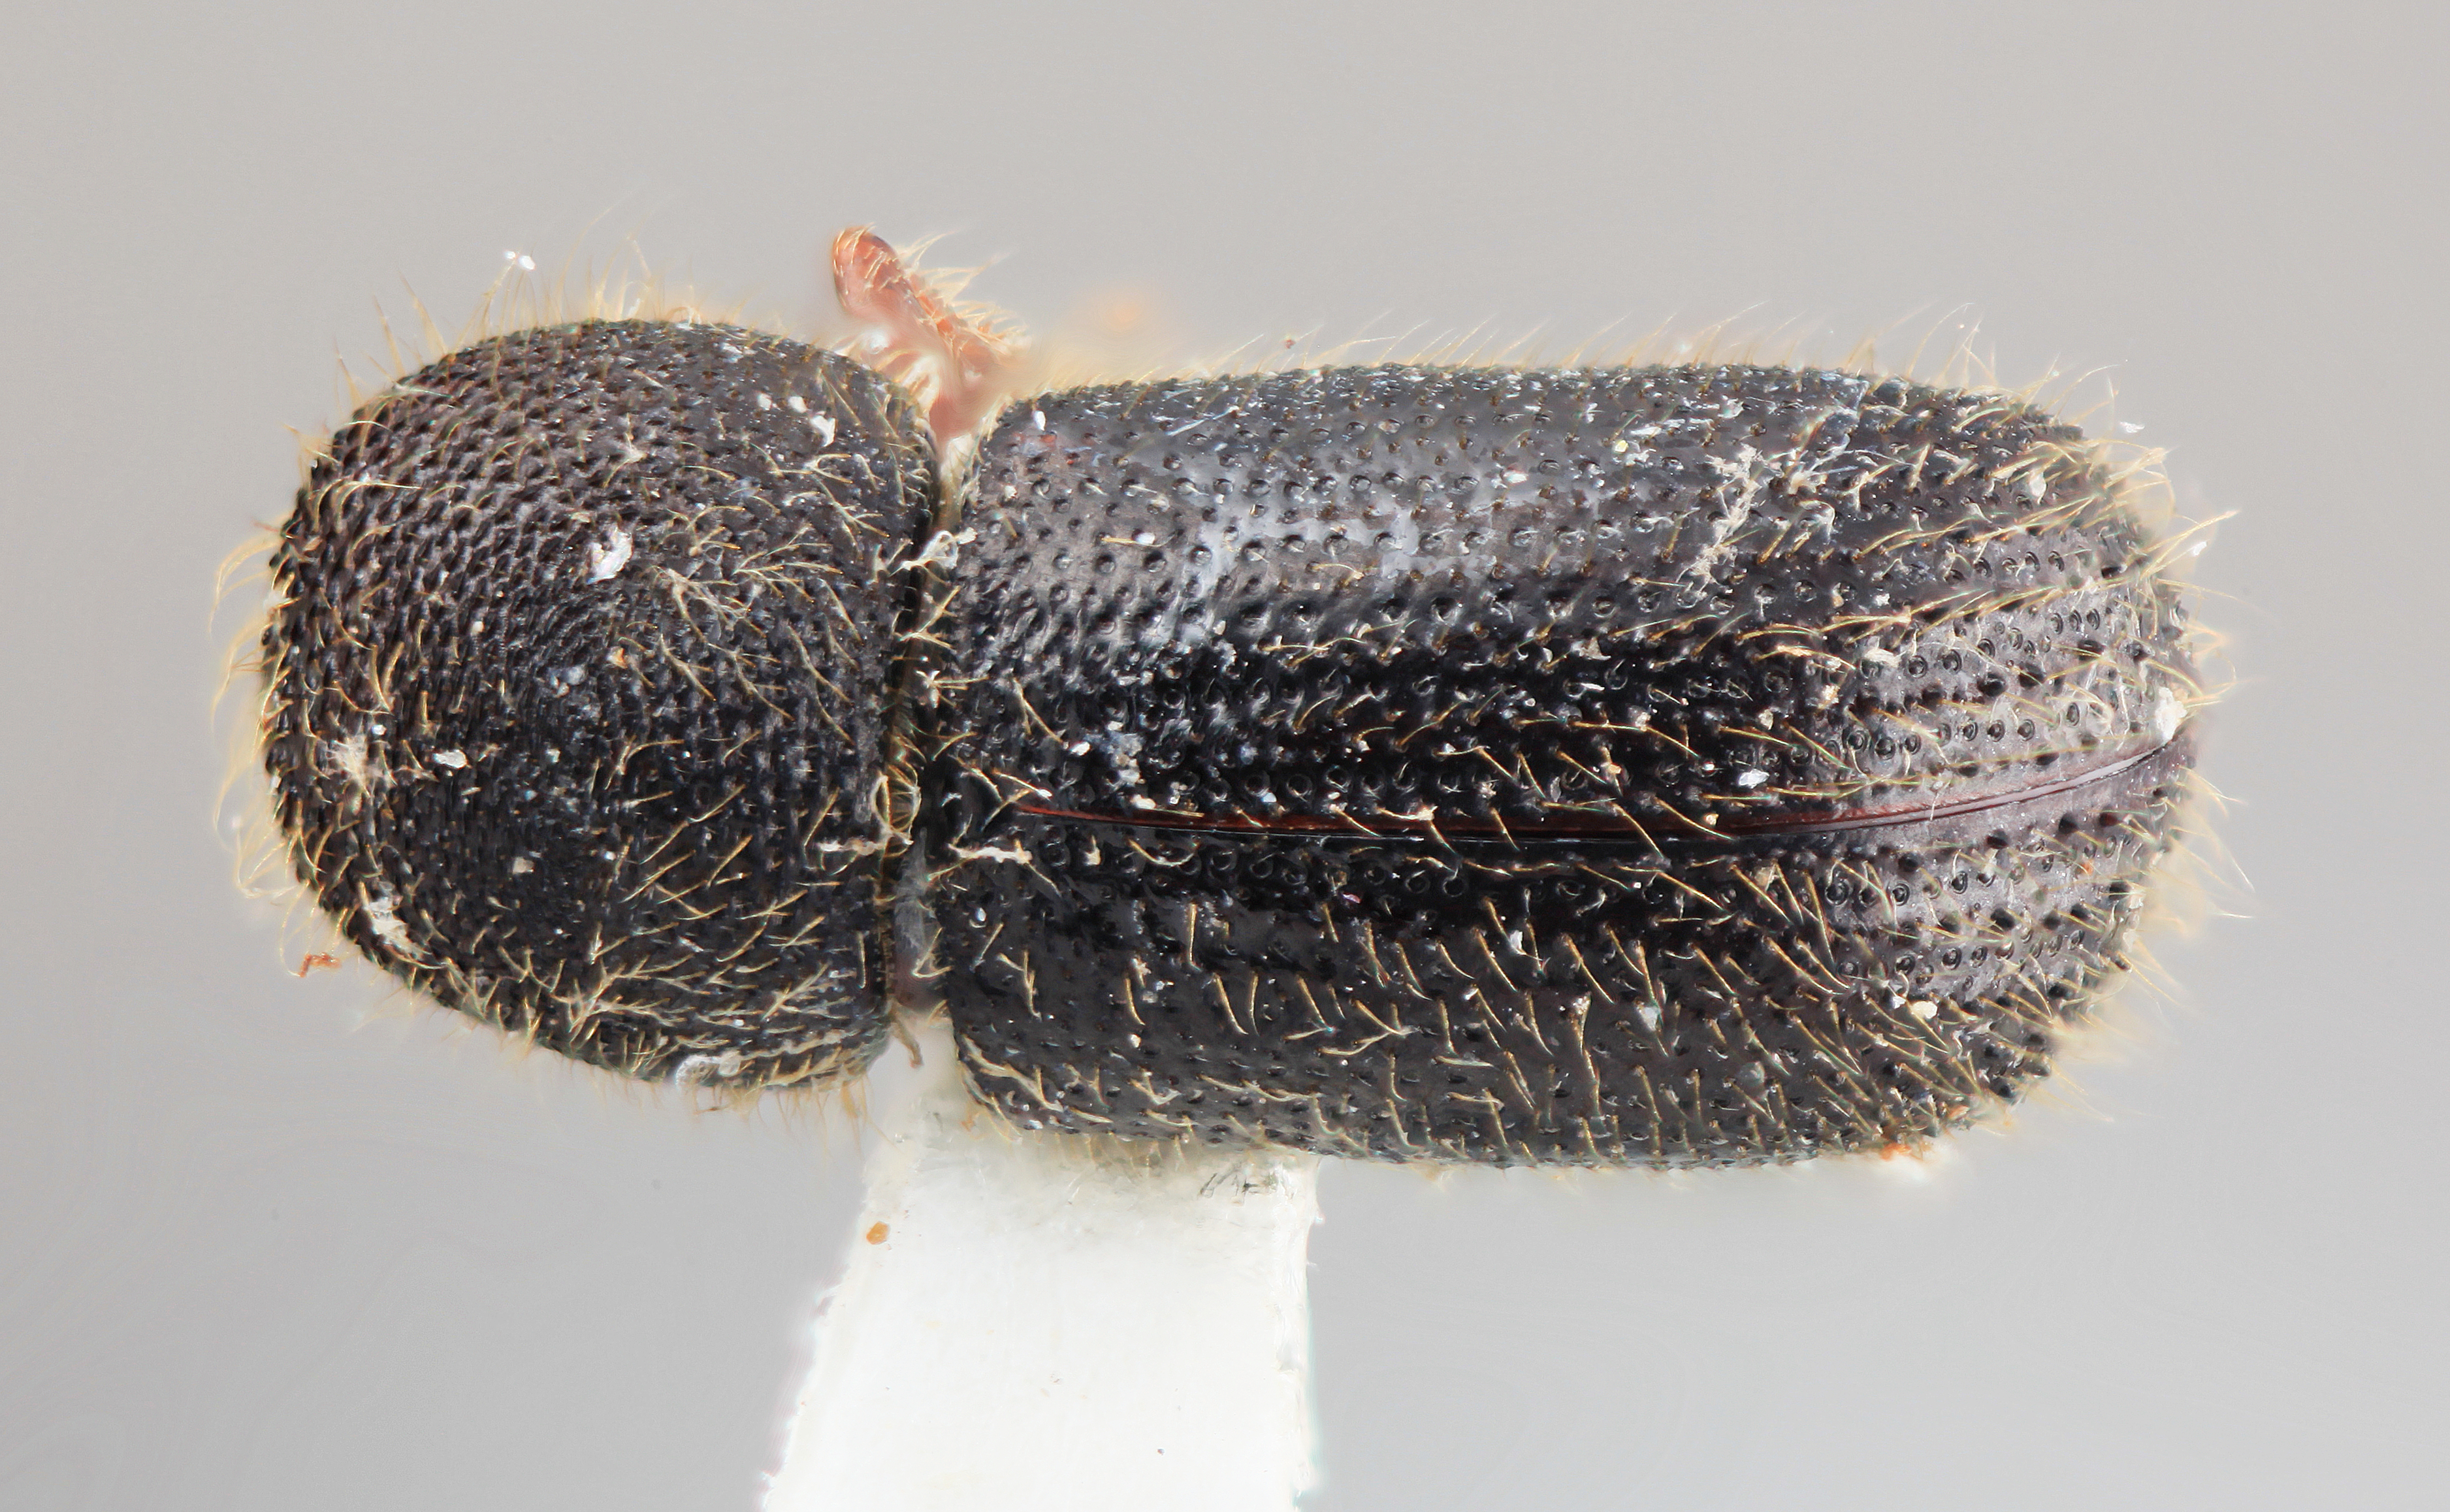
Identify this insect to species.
Xyleborus ocellatus
